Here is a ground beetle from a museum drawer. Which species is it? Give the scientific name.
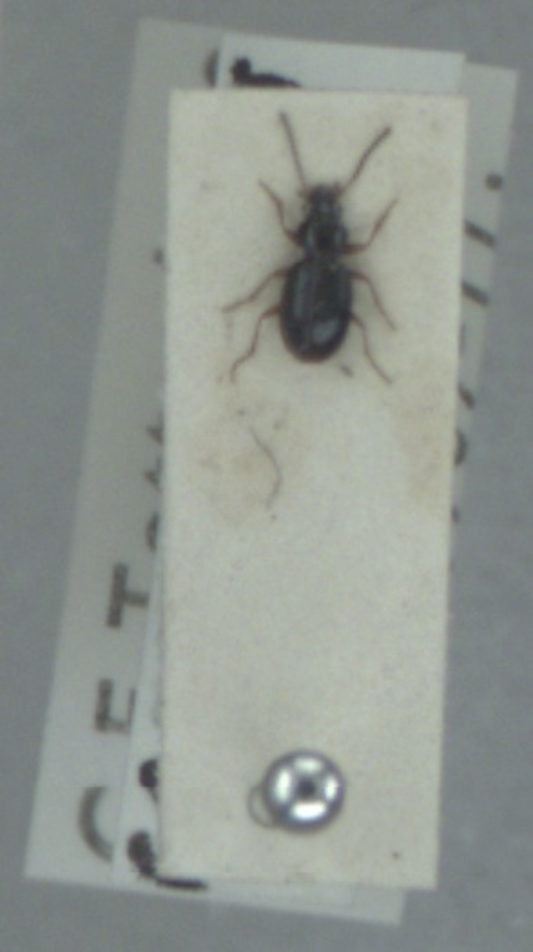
Bembidion gilvipes
